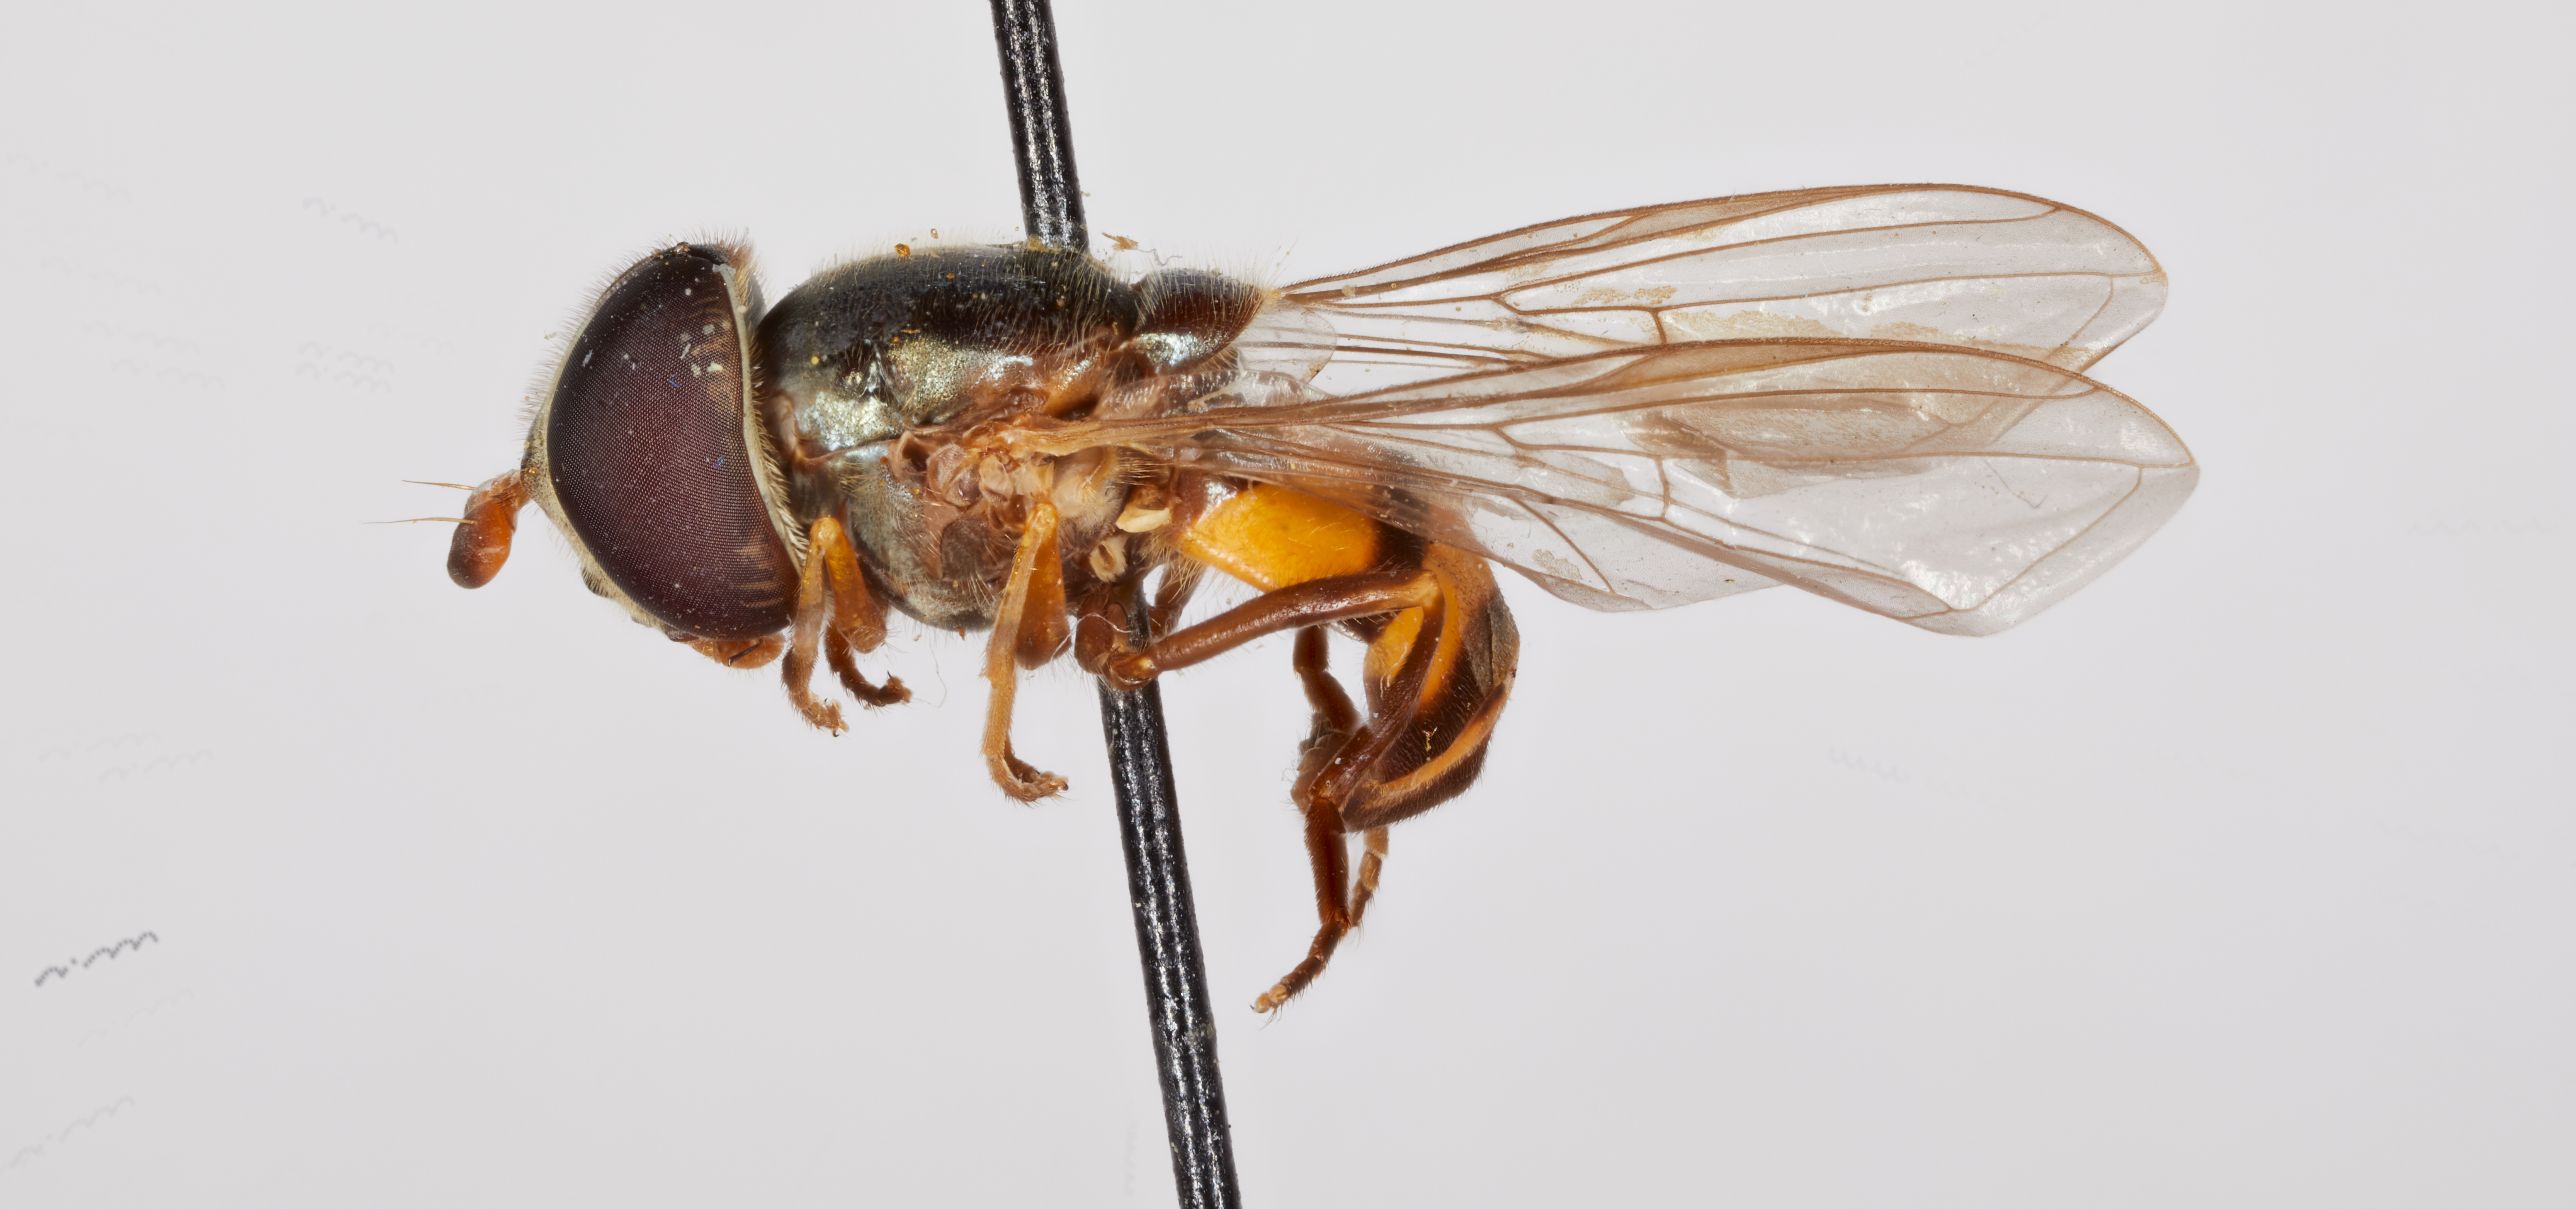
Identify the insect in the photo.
Xanthandrus tricinctus
